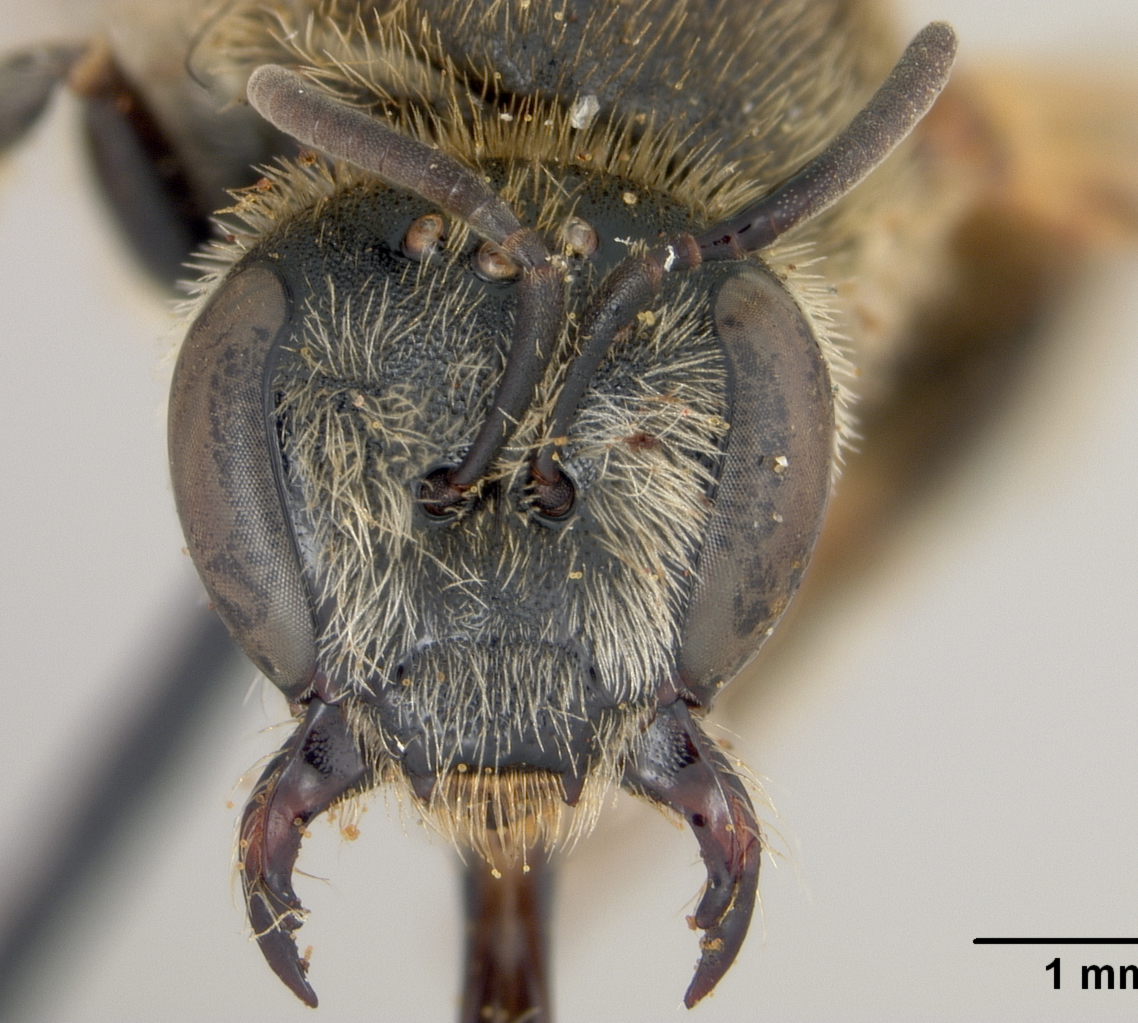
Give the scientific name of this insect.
Halictus rhodaspis
